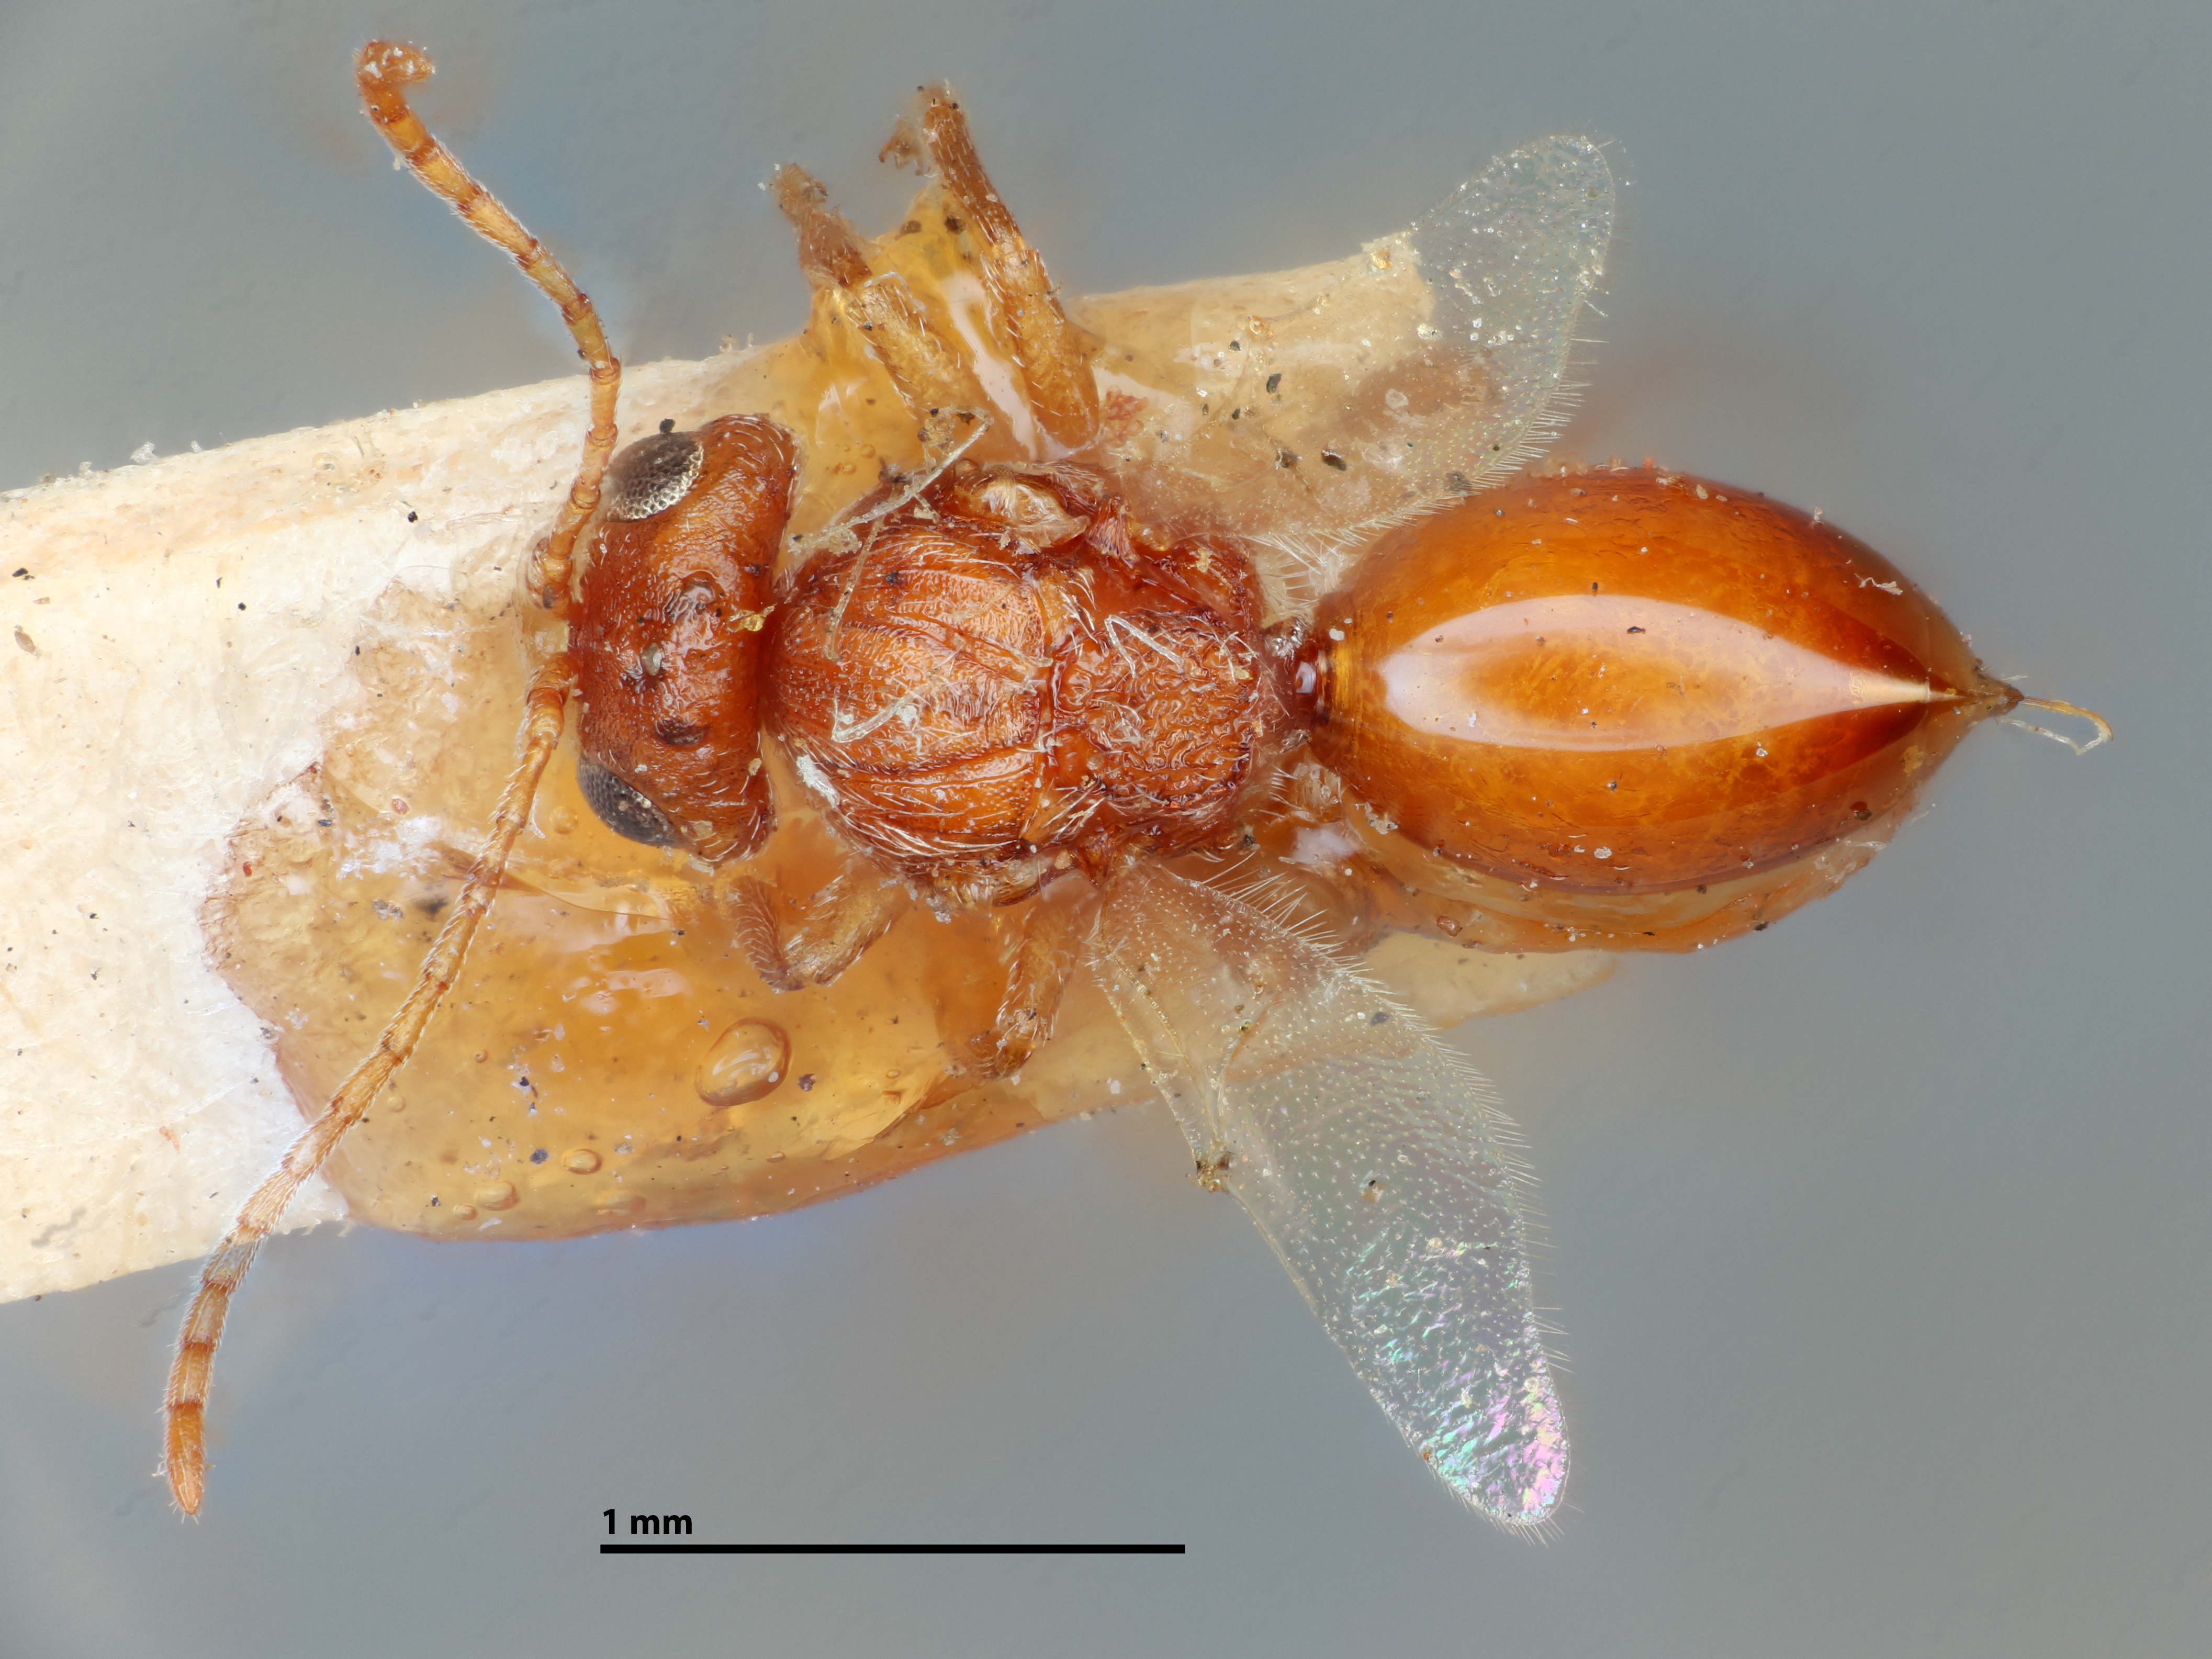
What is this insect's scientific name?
Andricus calycicola
